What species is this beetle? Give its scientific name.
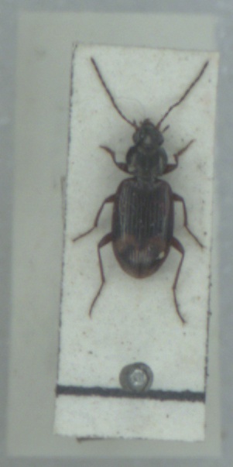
Bembidion dentellum
